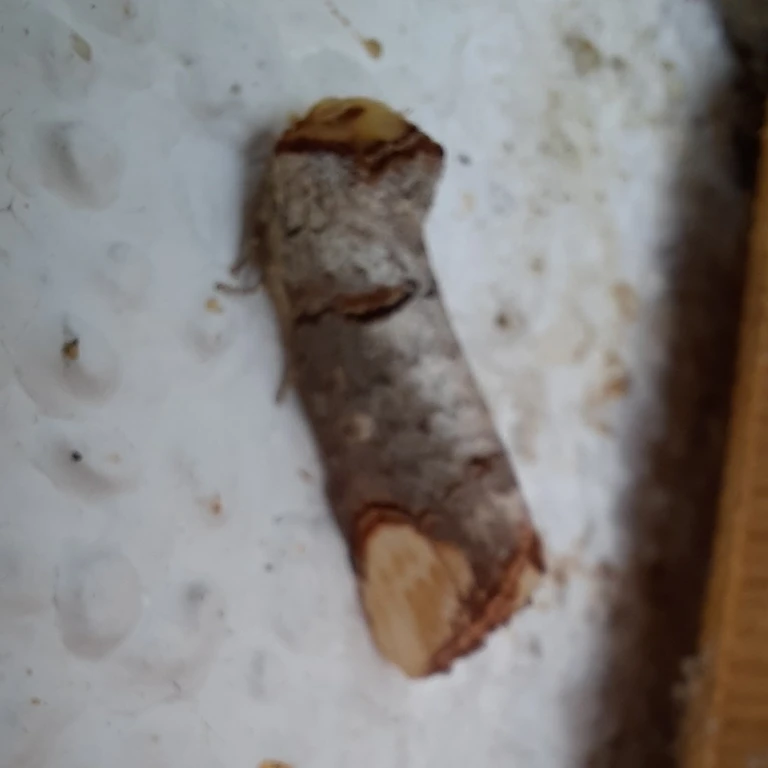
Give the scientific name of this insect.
Phalera bucephala
